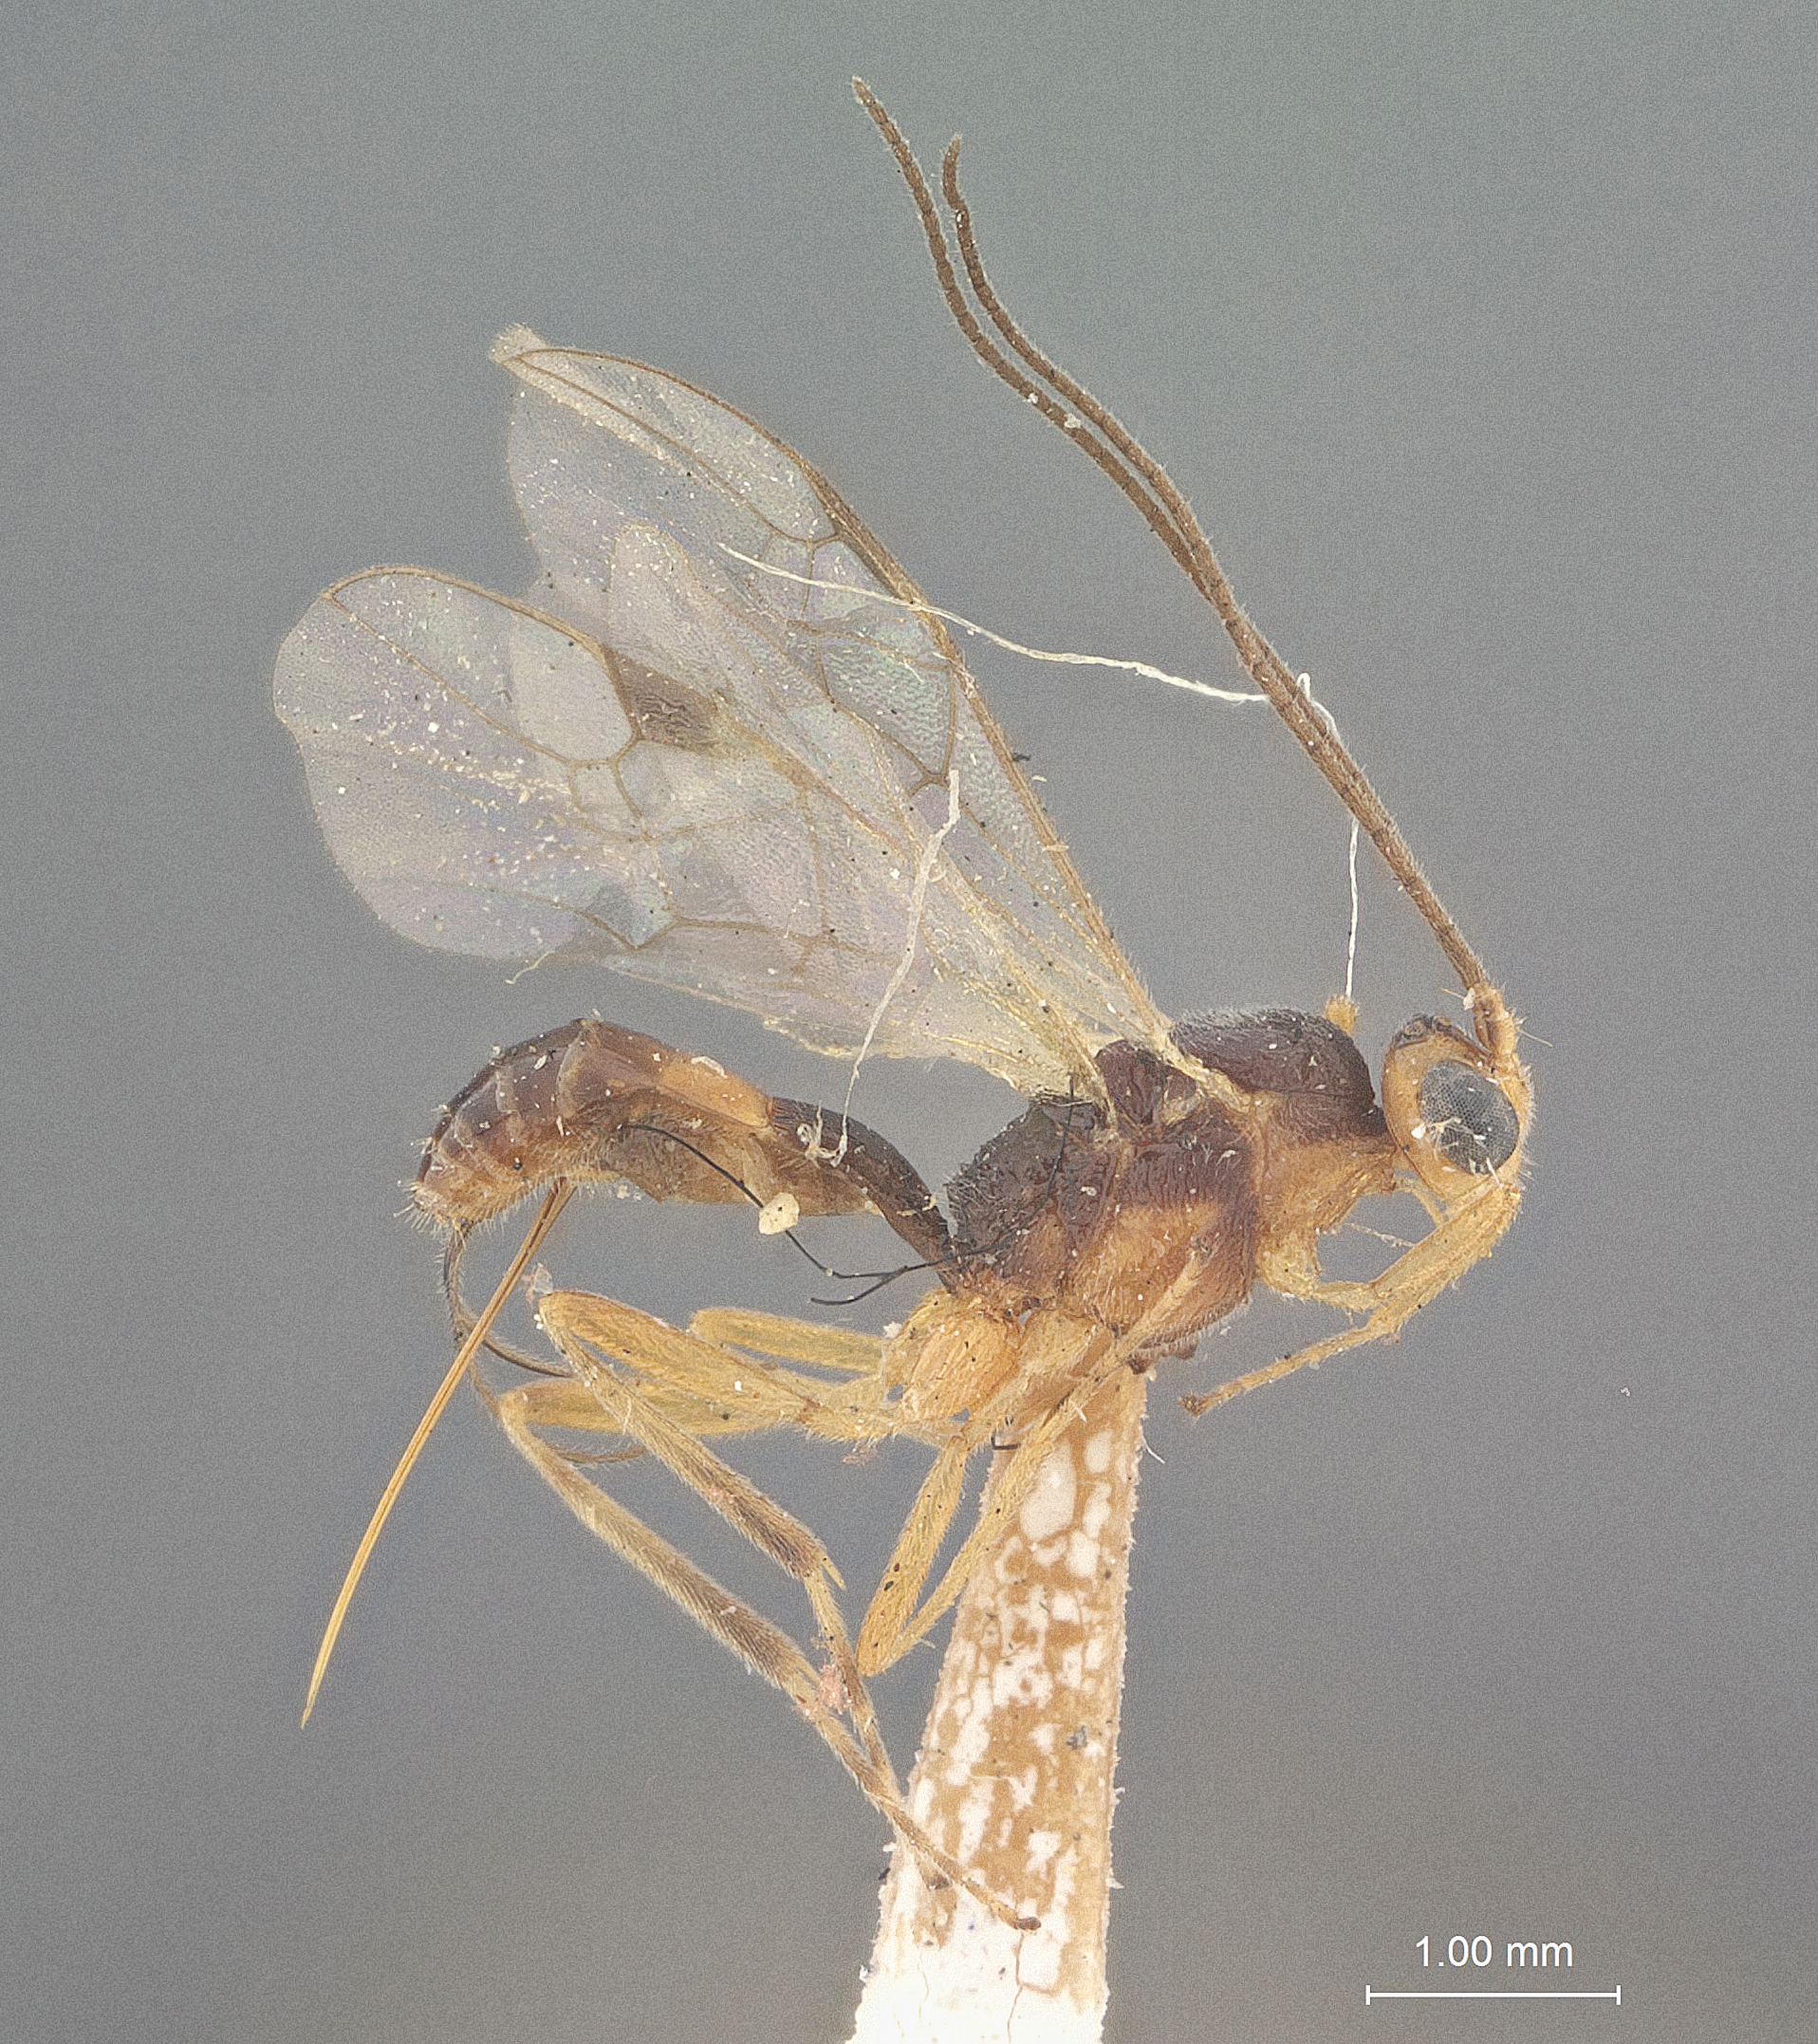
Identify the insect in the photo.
Meteorus trachynotus
